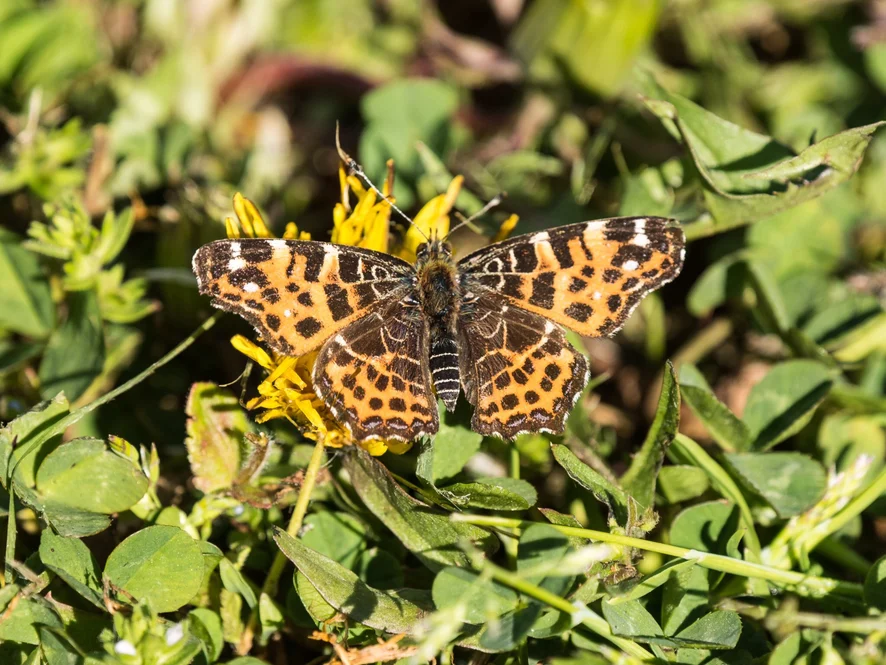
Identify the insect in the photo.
Araschnia levana
